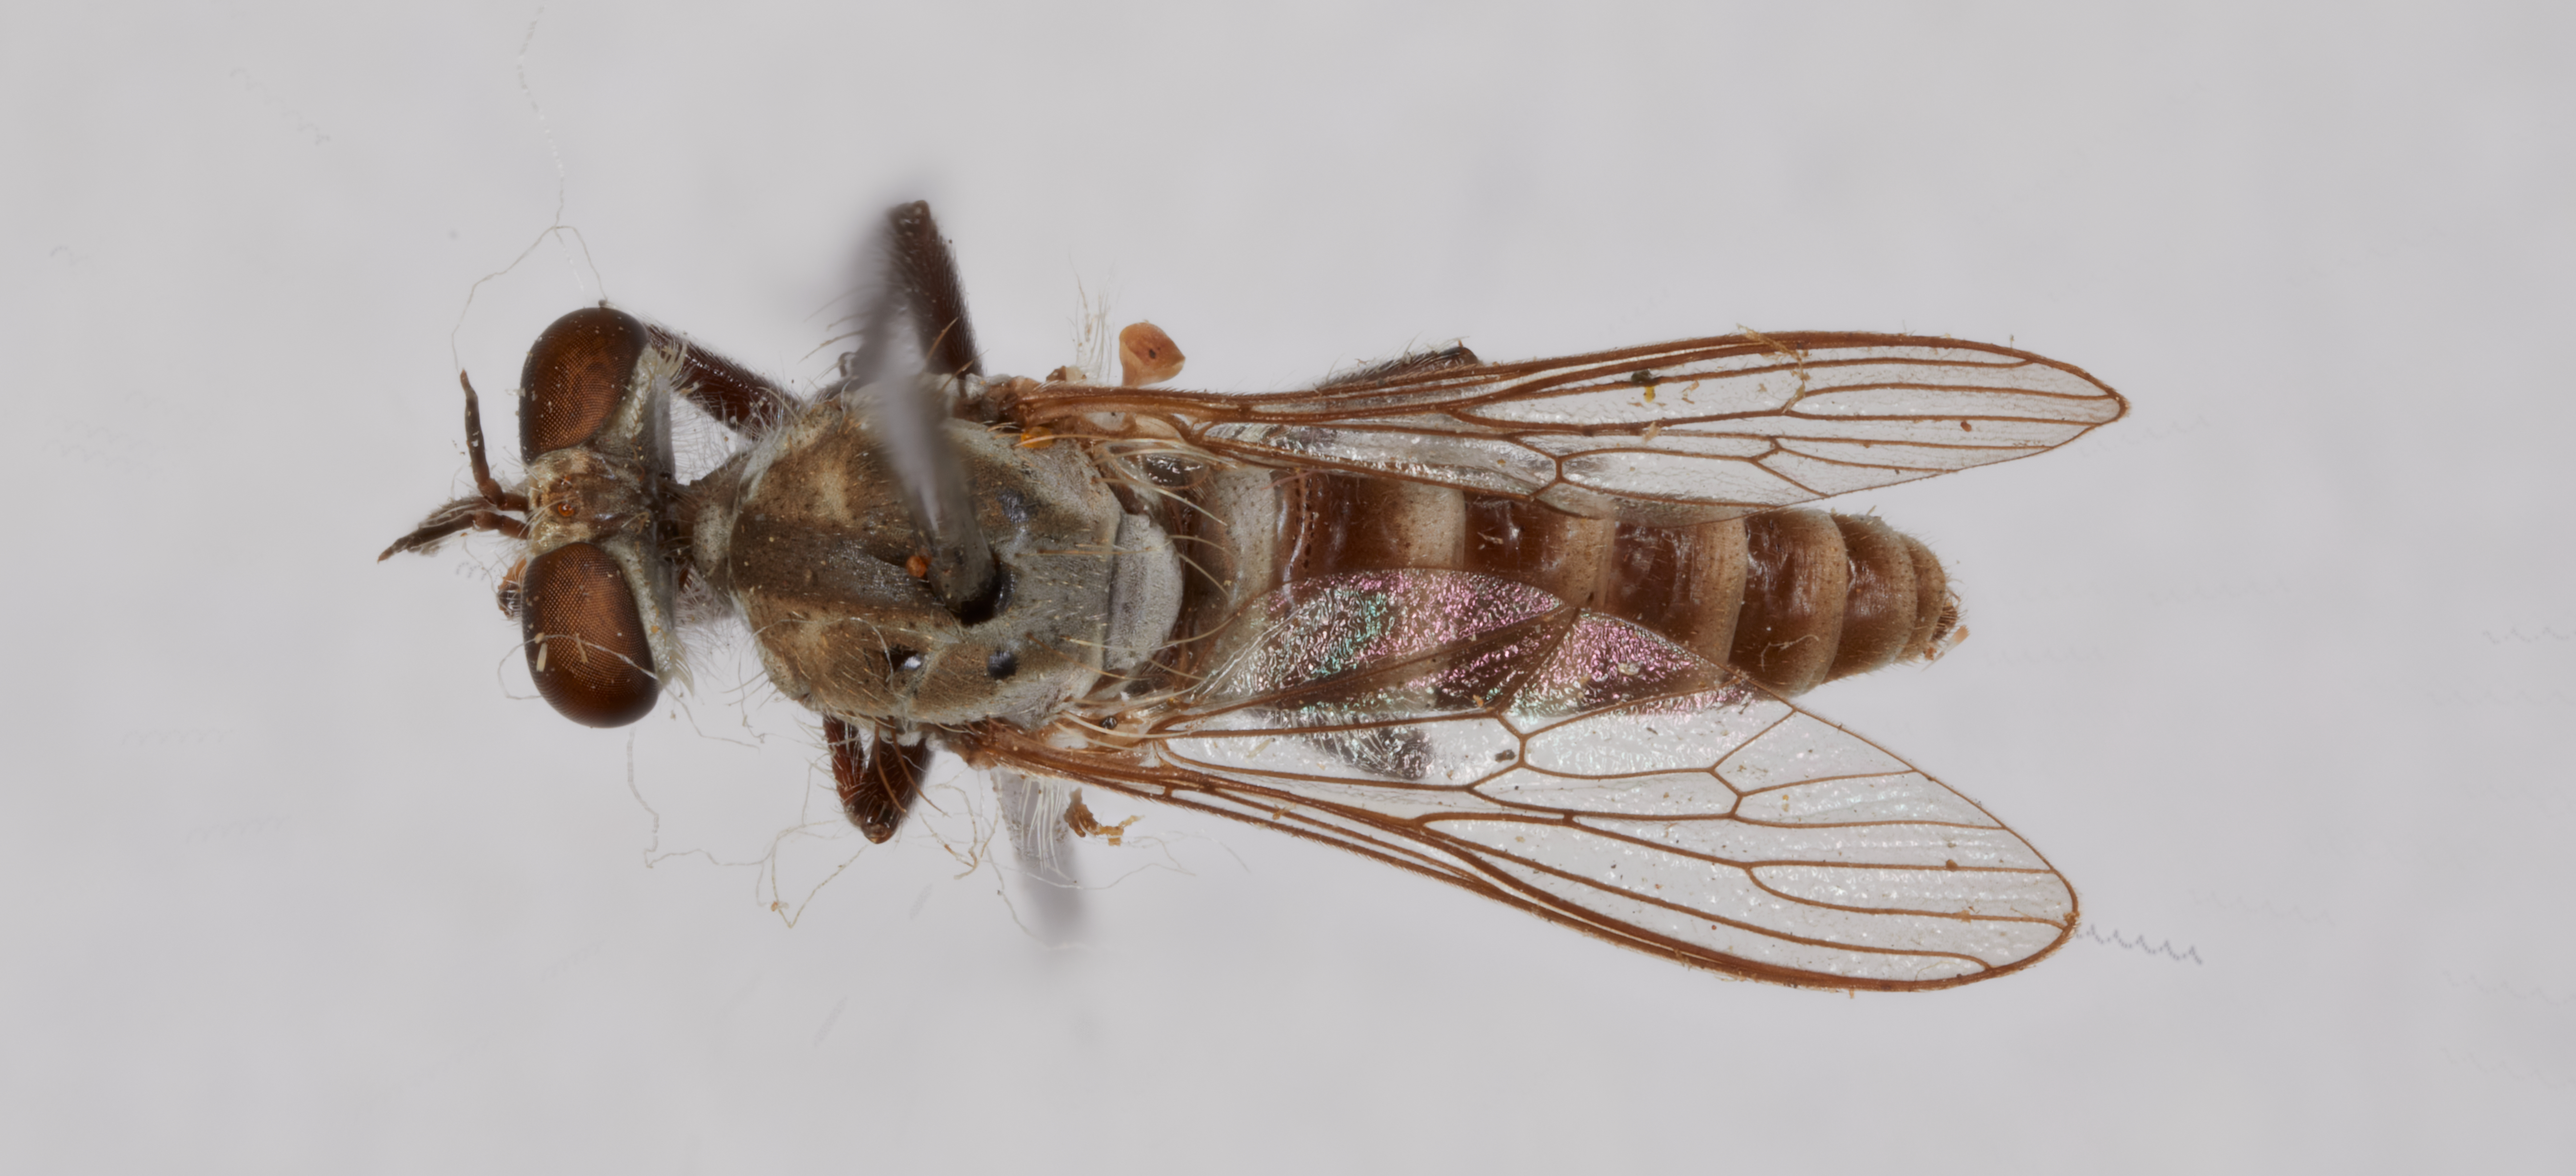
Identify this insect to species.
Cophura arizonensis
